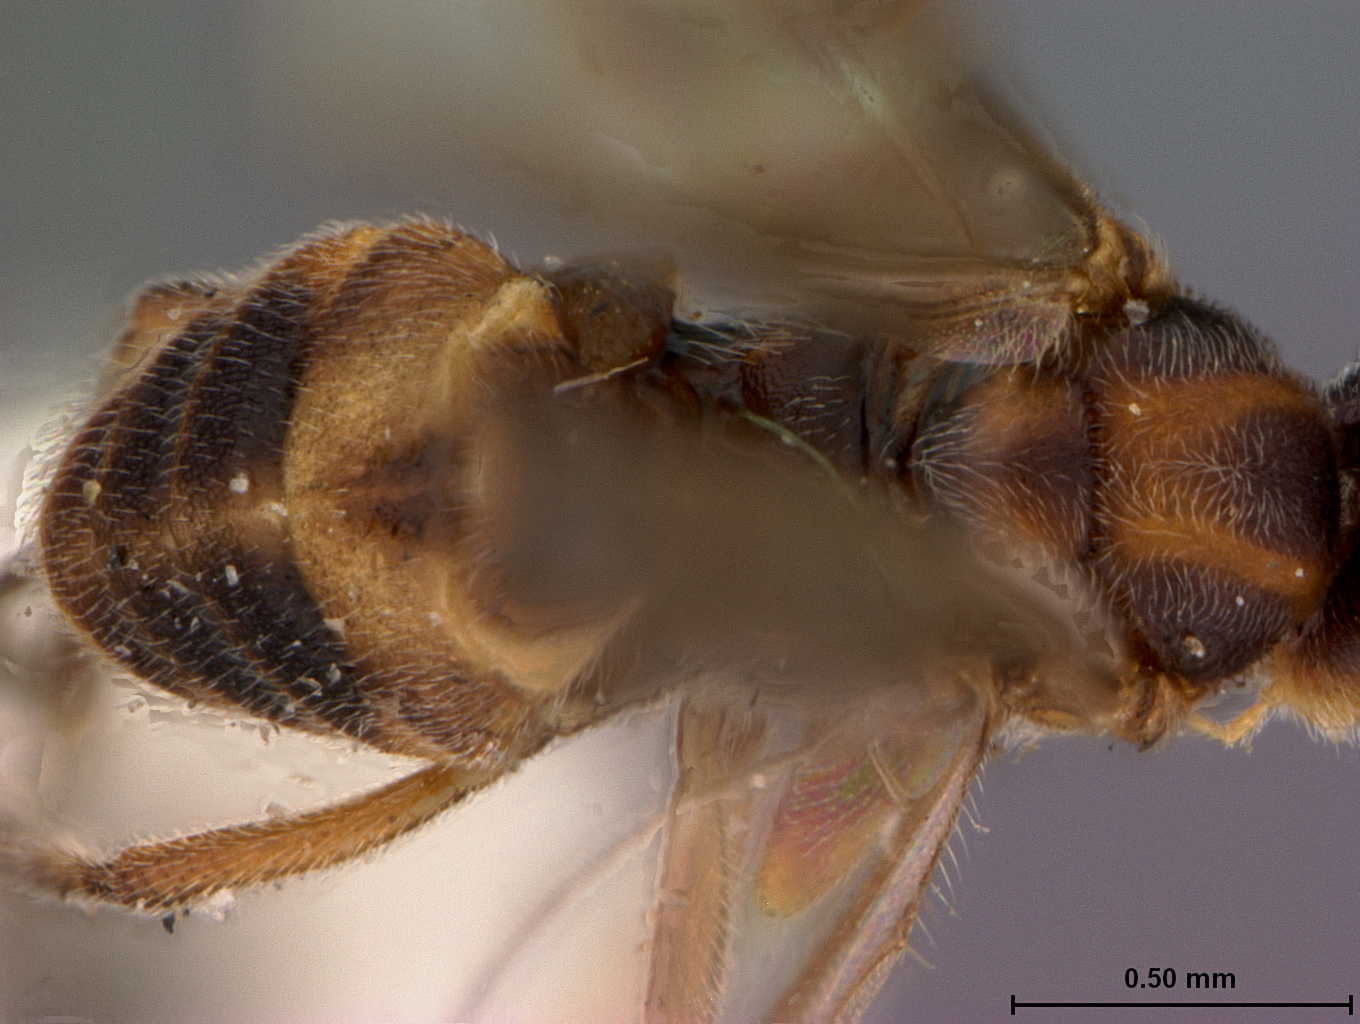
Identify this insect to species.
Habrobracon variabilis
